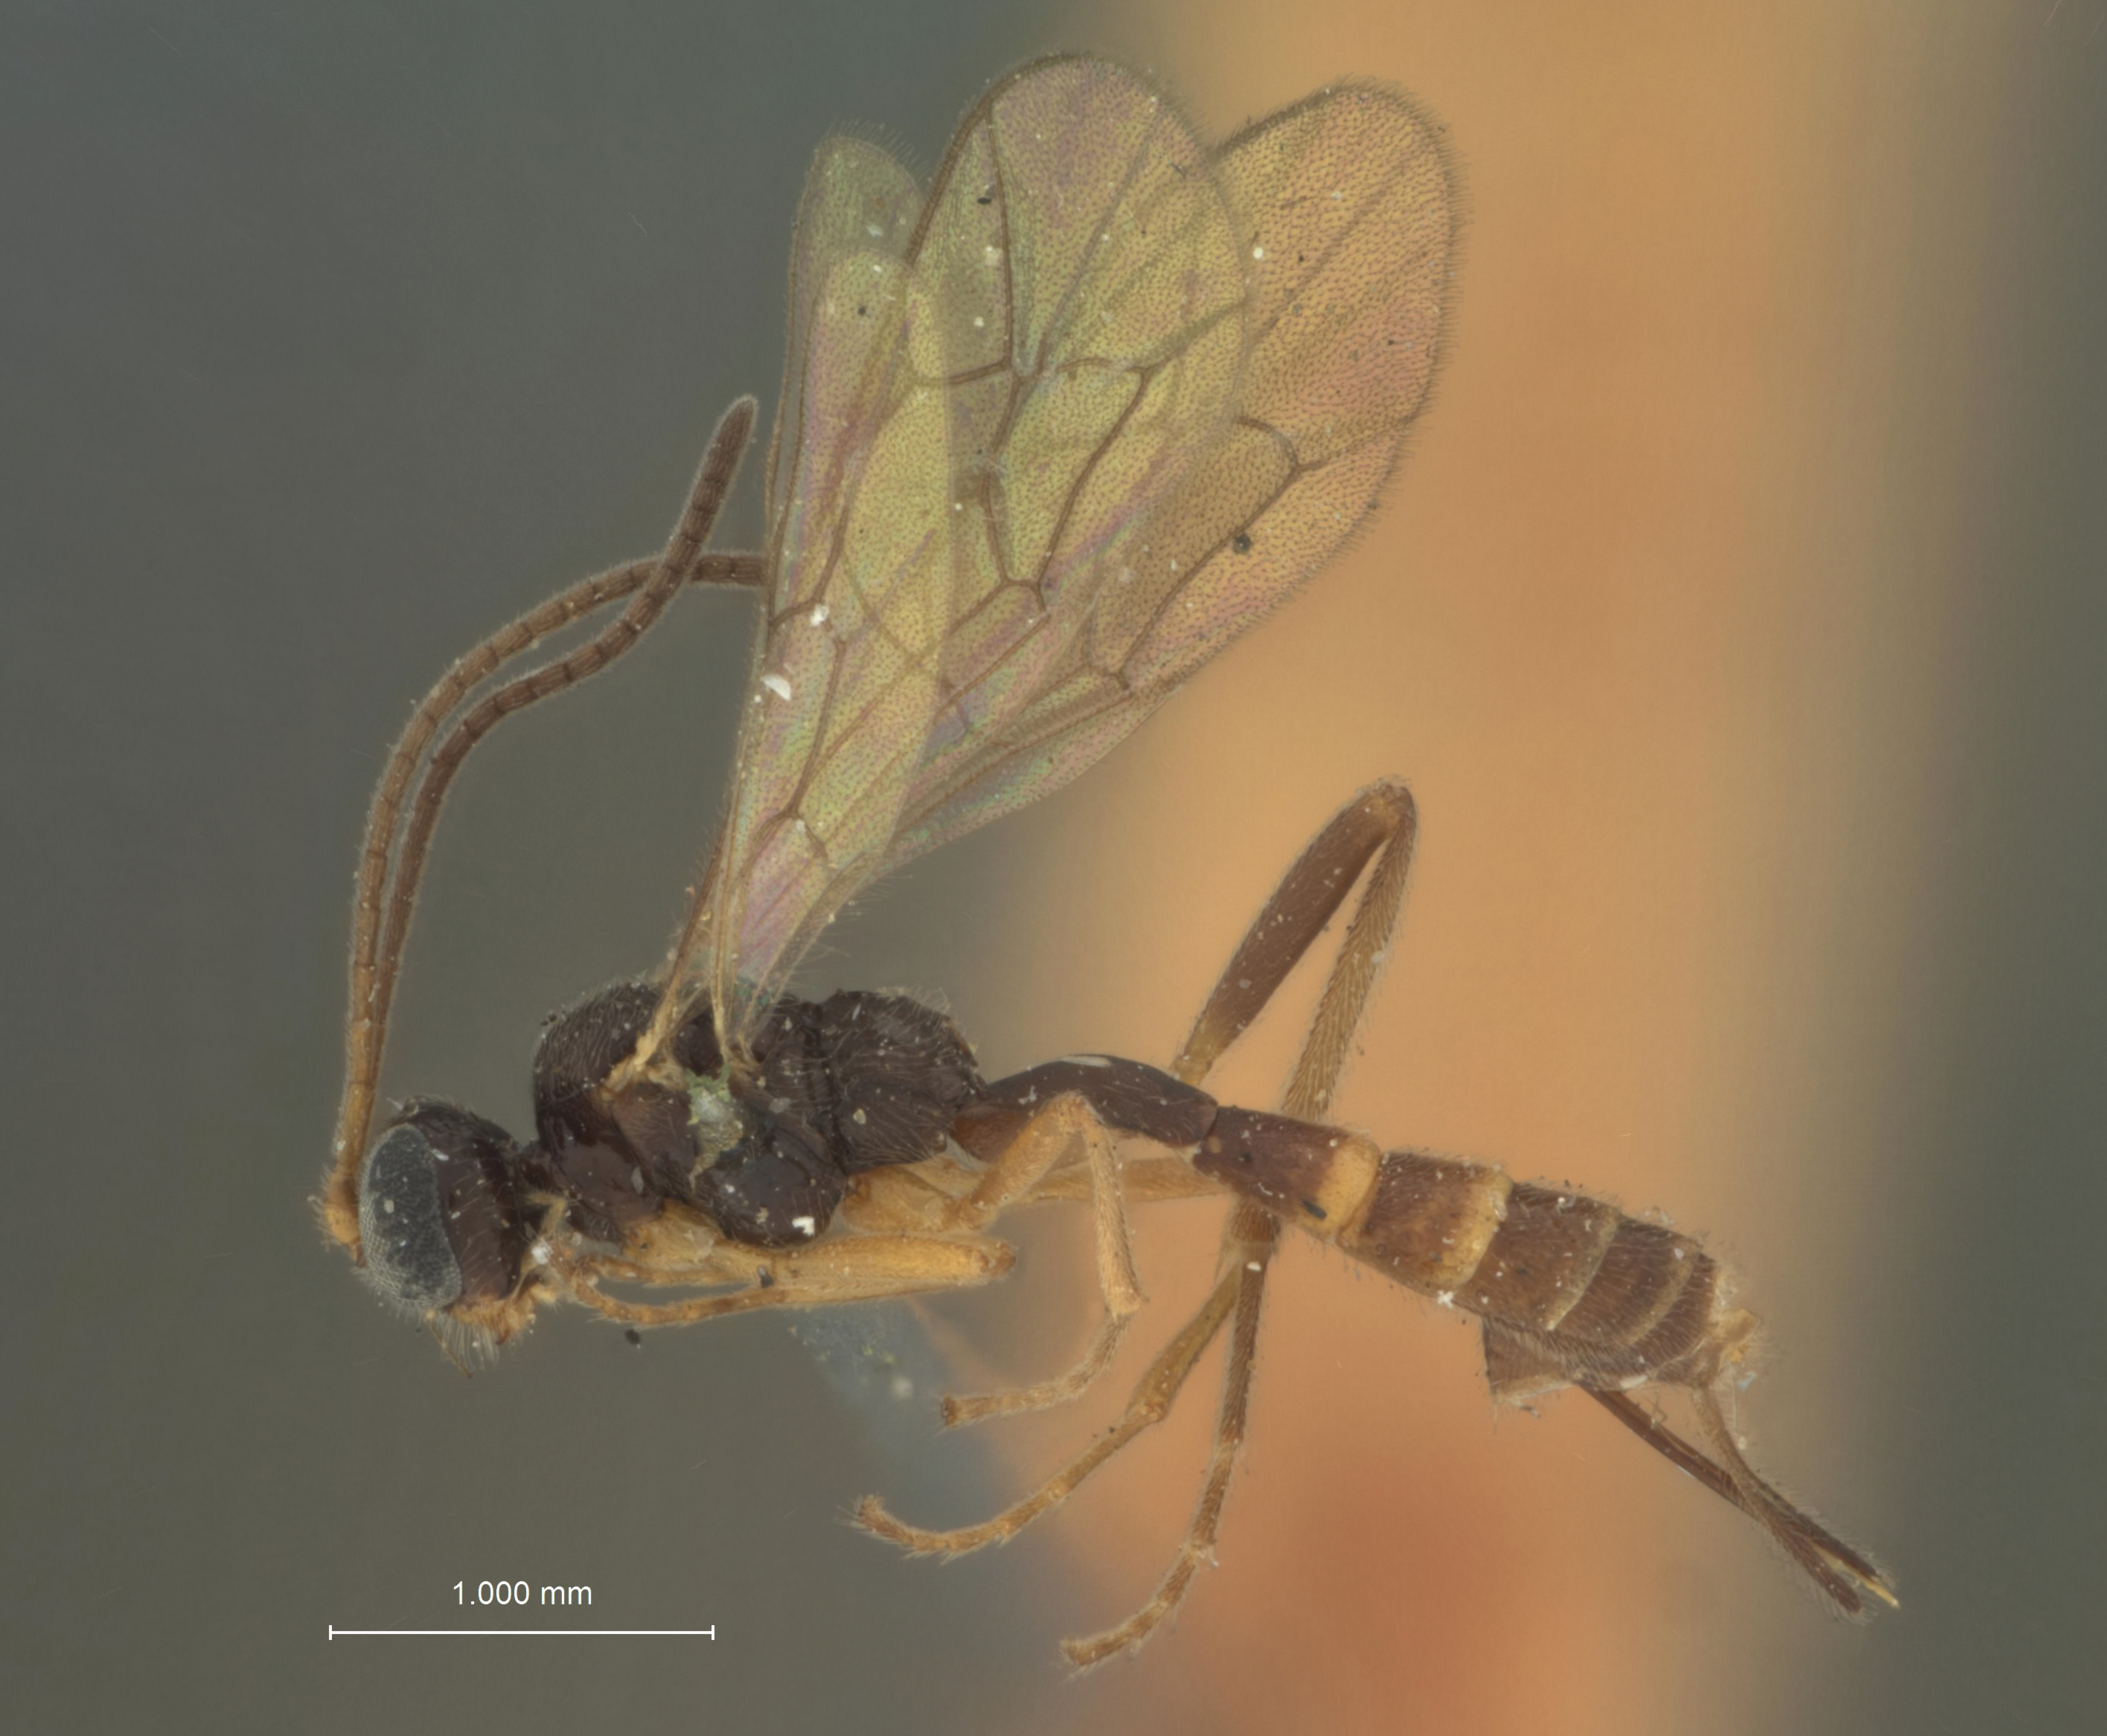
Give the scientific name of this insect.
Thestis tricincta
